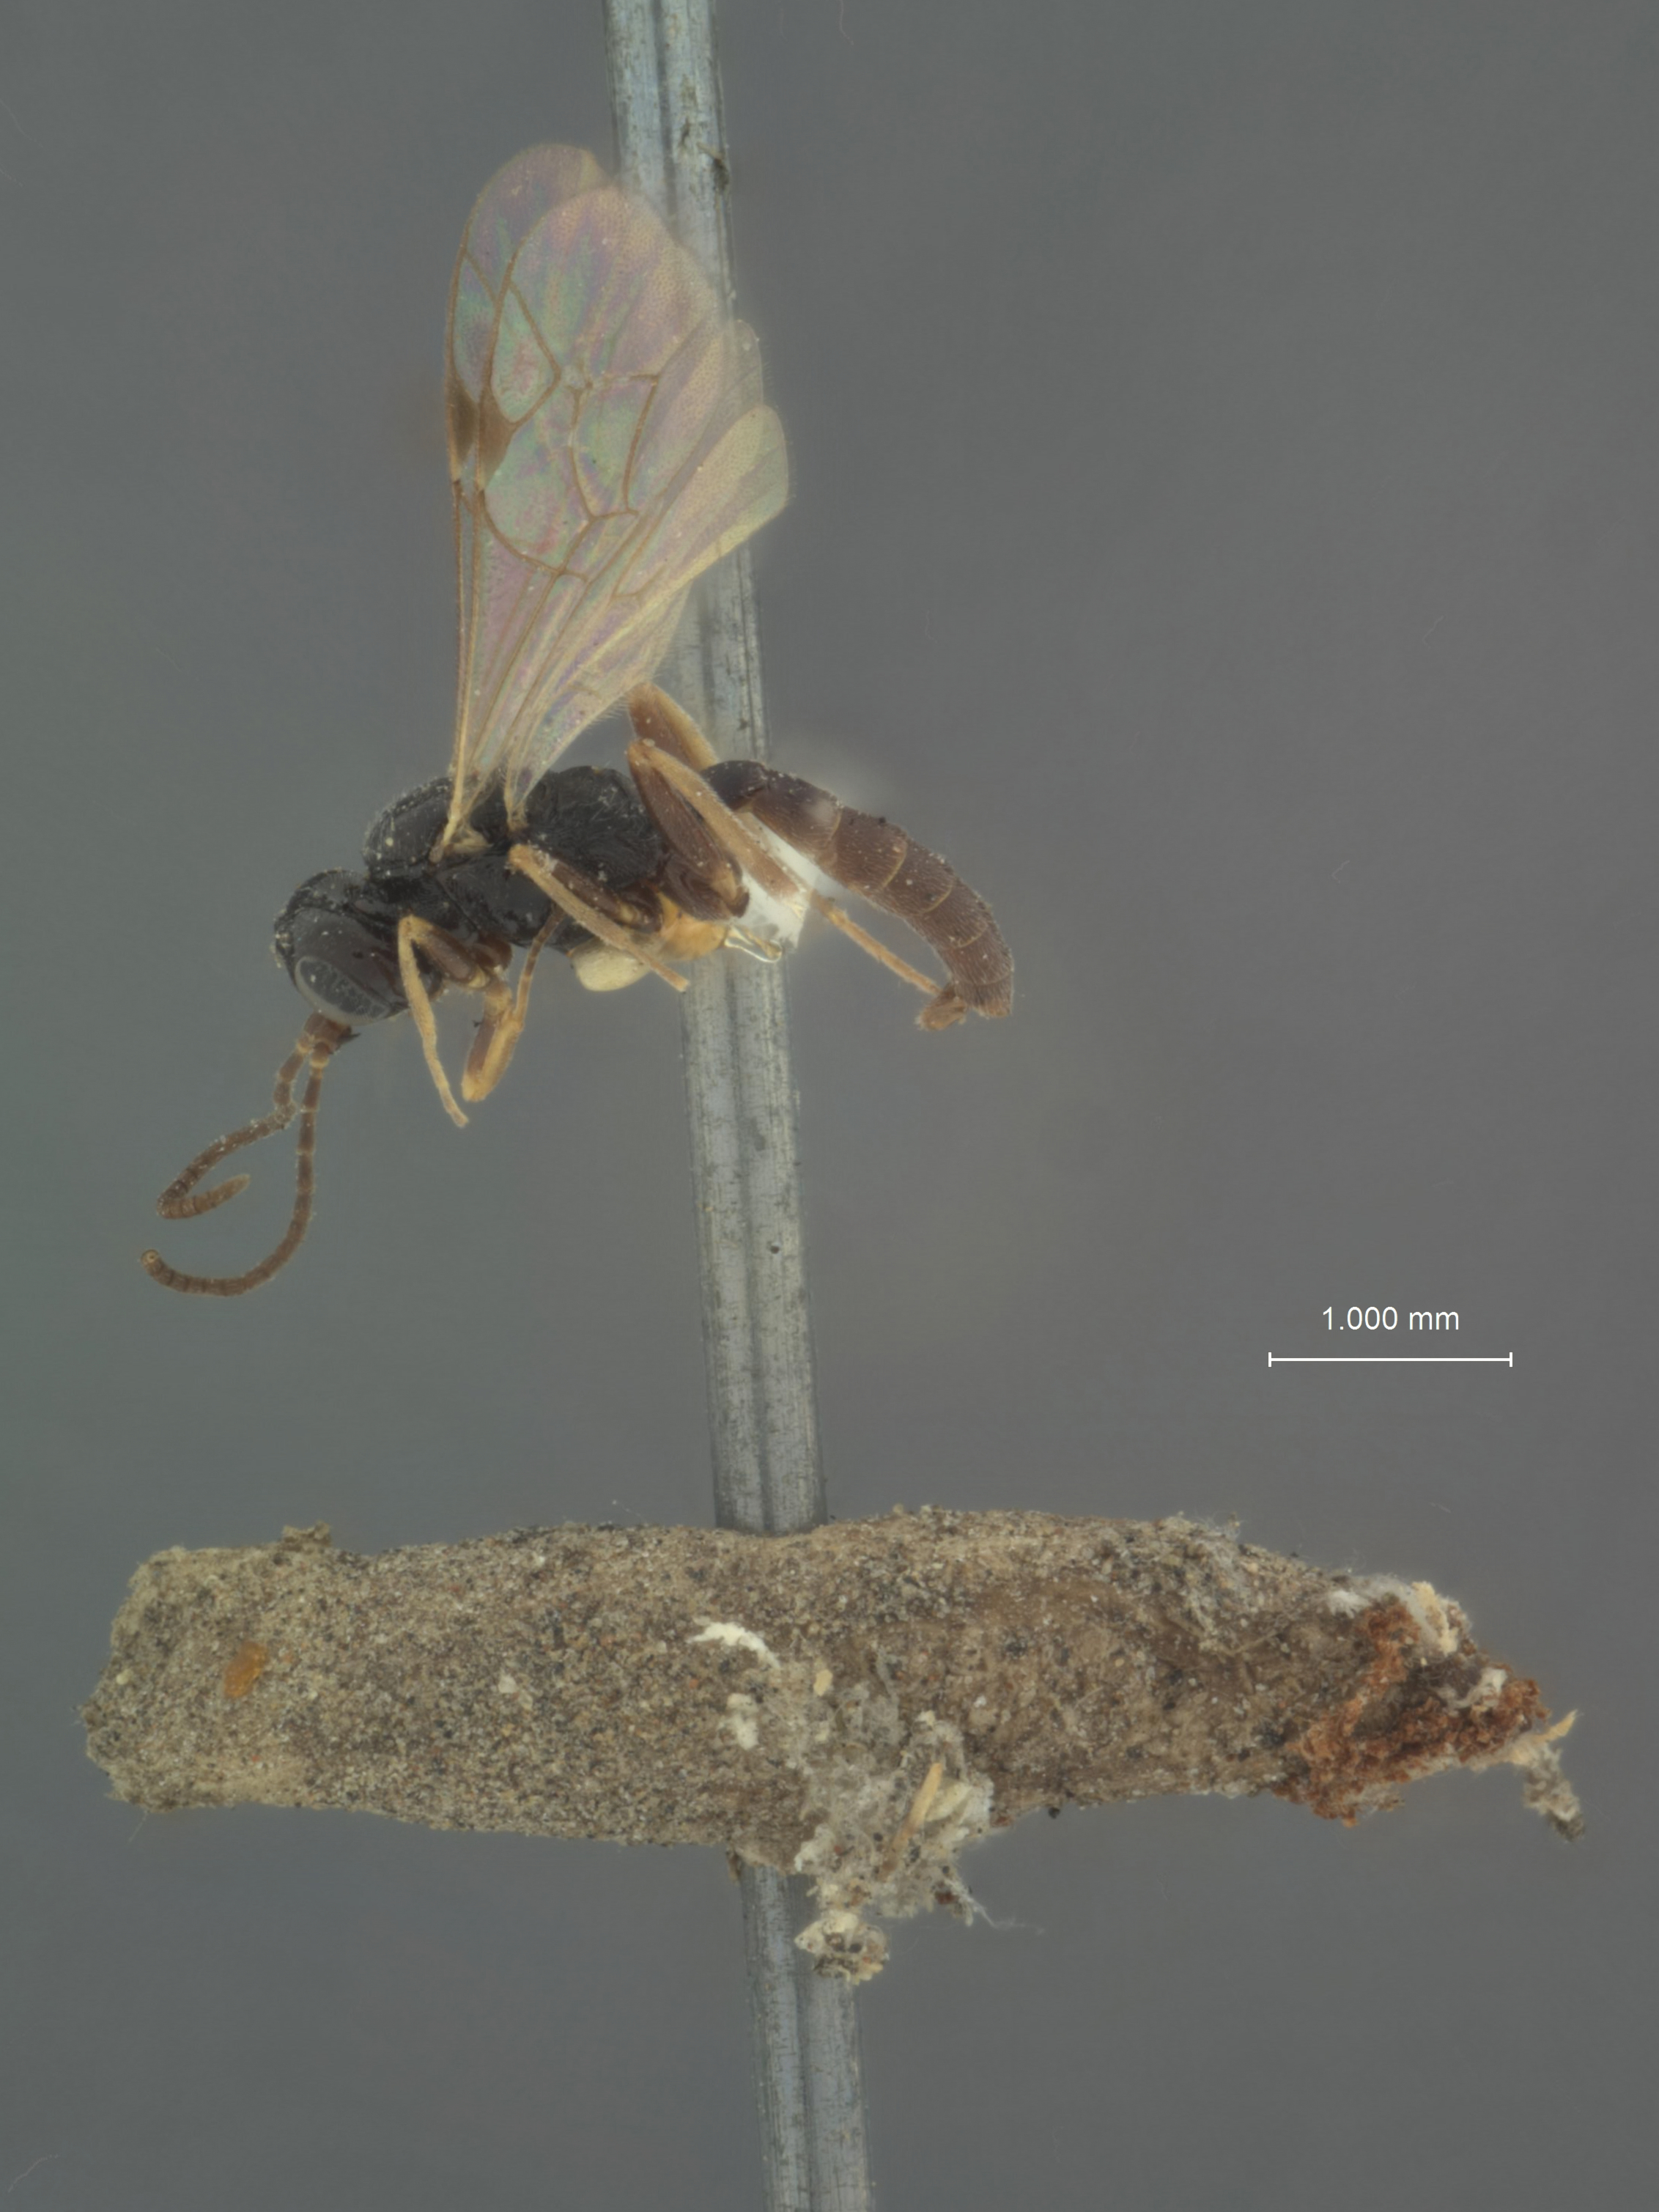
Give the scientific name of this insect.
Hemiteles columbianus
